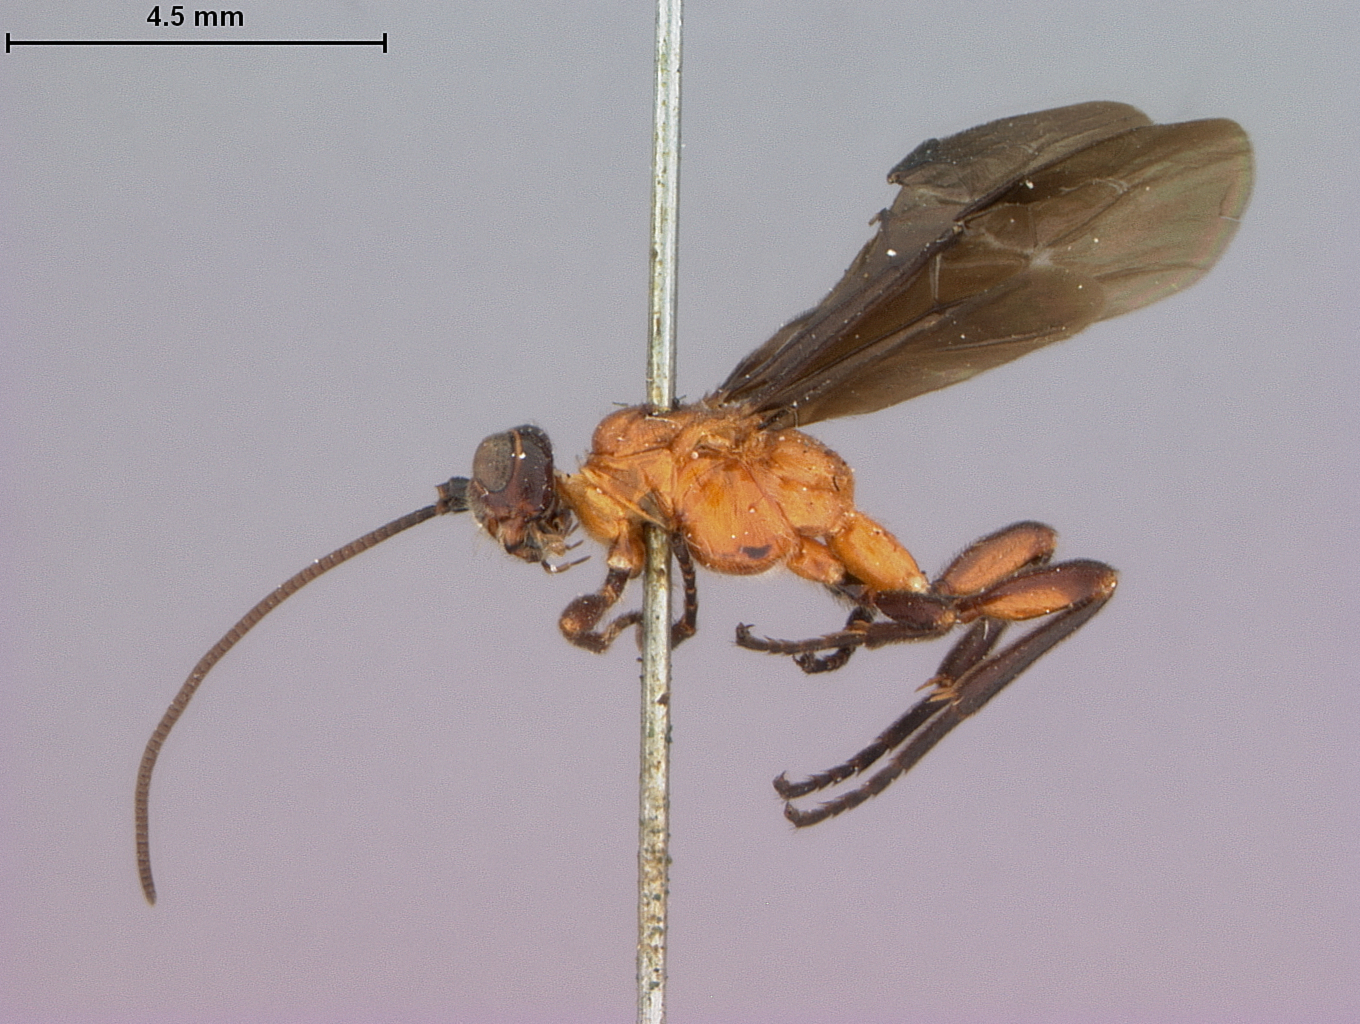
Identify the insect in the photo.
Bracon belfragei
